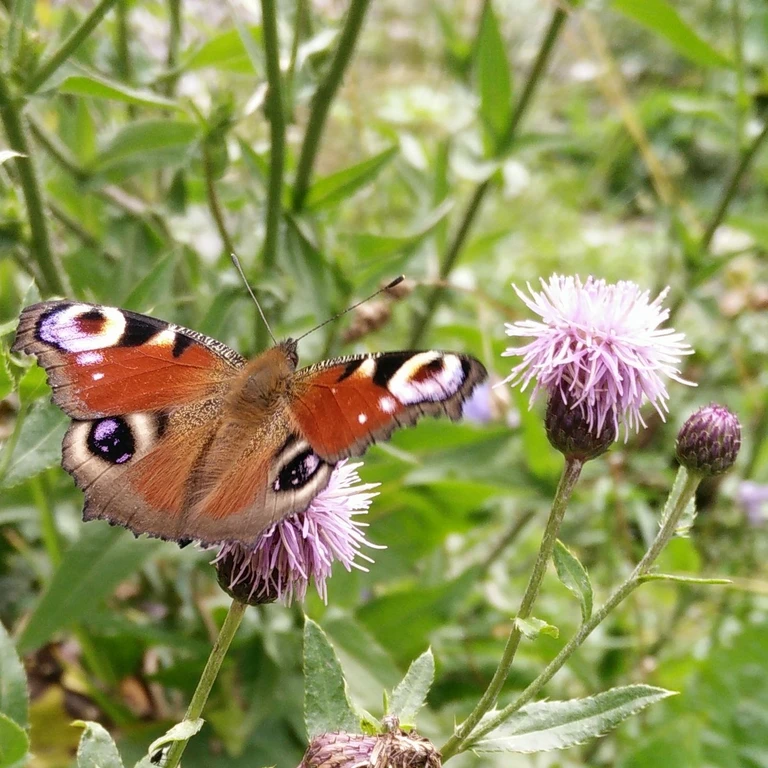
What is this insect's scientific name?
Aglais io
